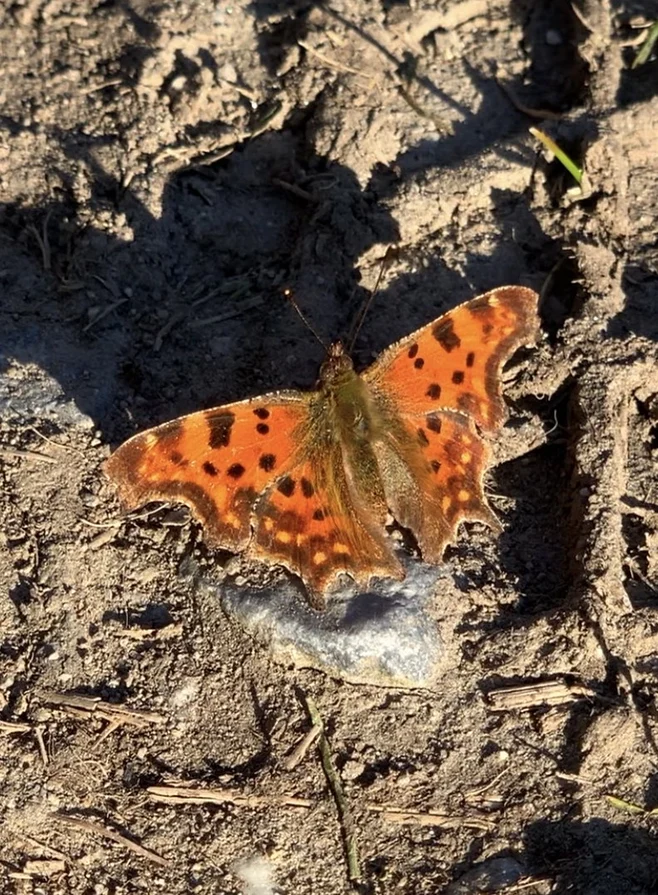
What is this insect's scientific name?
Polygonia c-album
